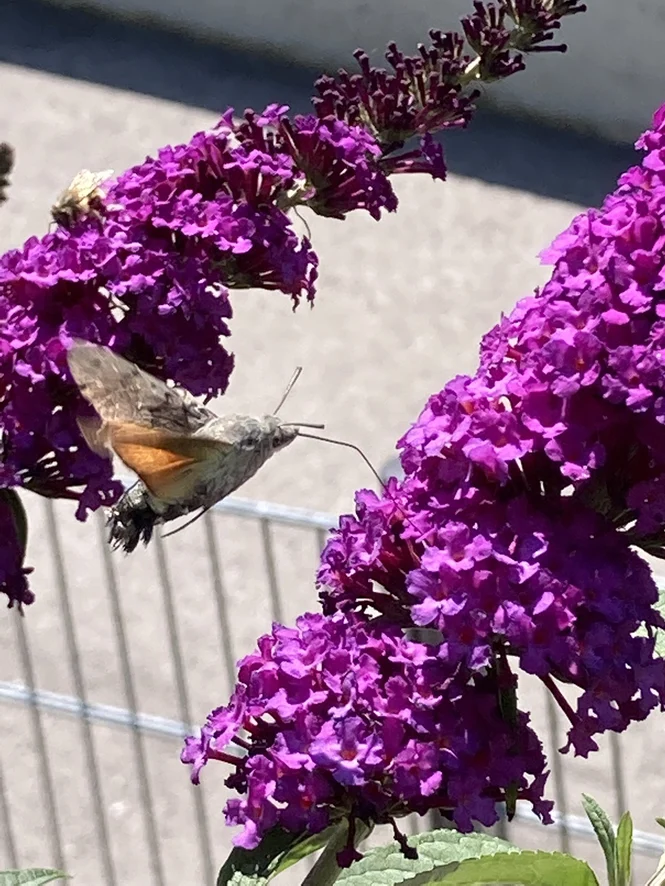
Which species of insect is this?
Macroglossum stellatarum
